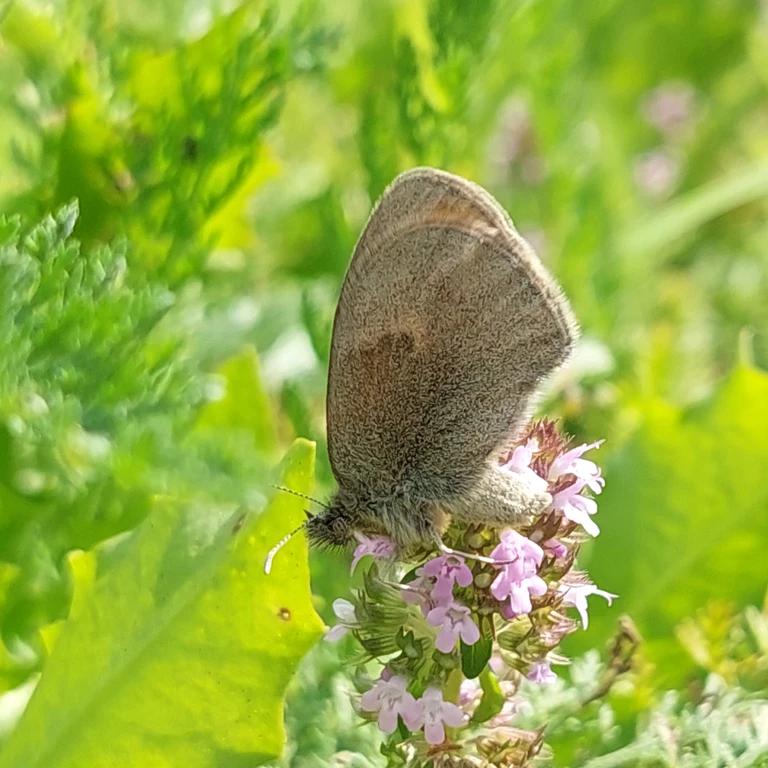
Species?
Coenonympha pamphilus
